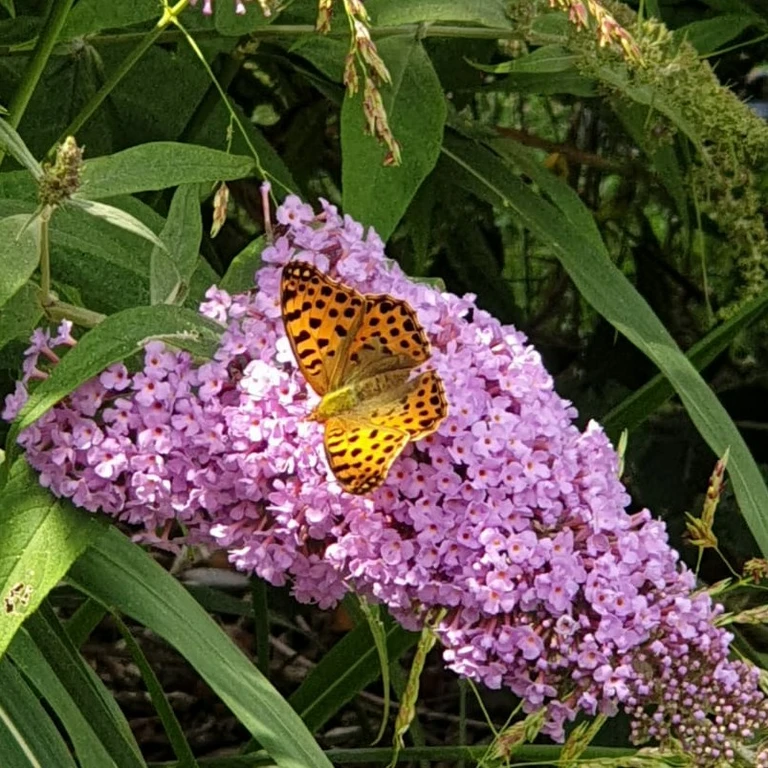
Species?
Issoria lathonia
